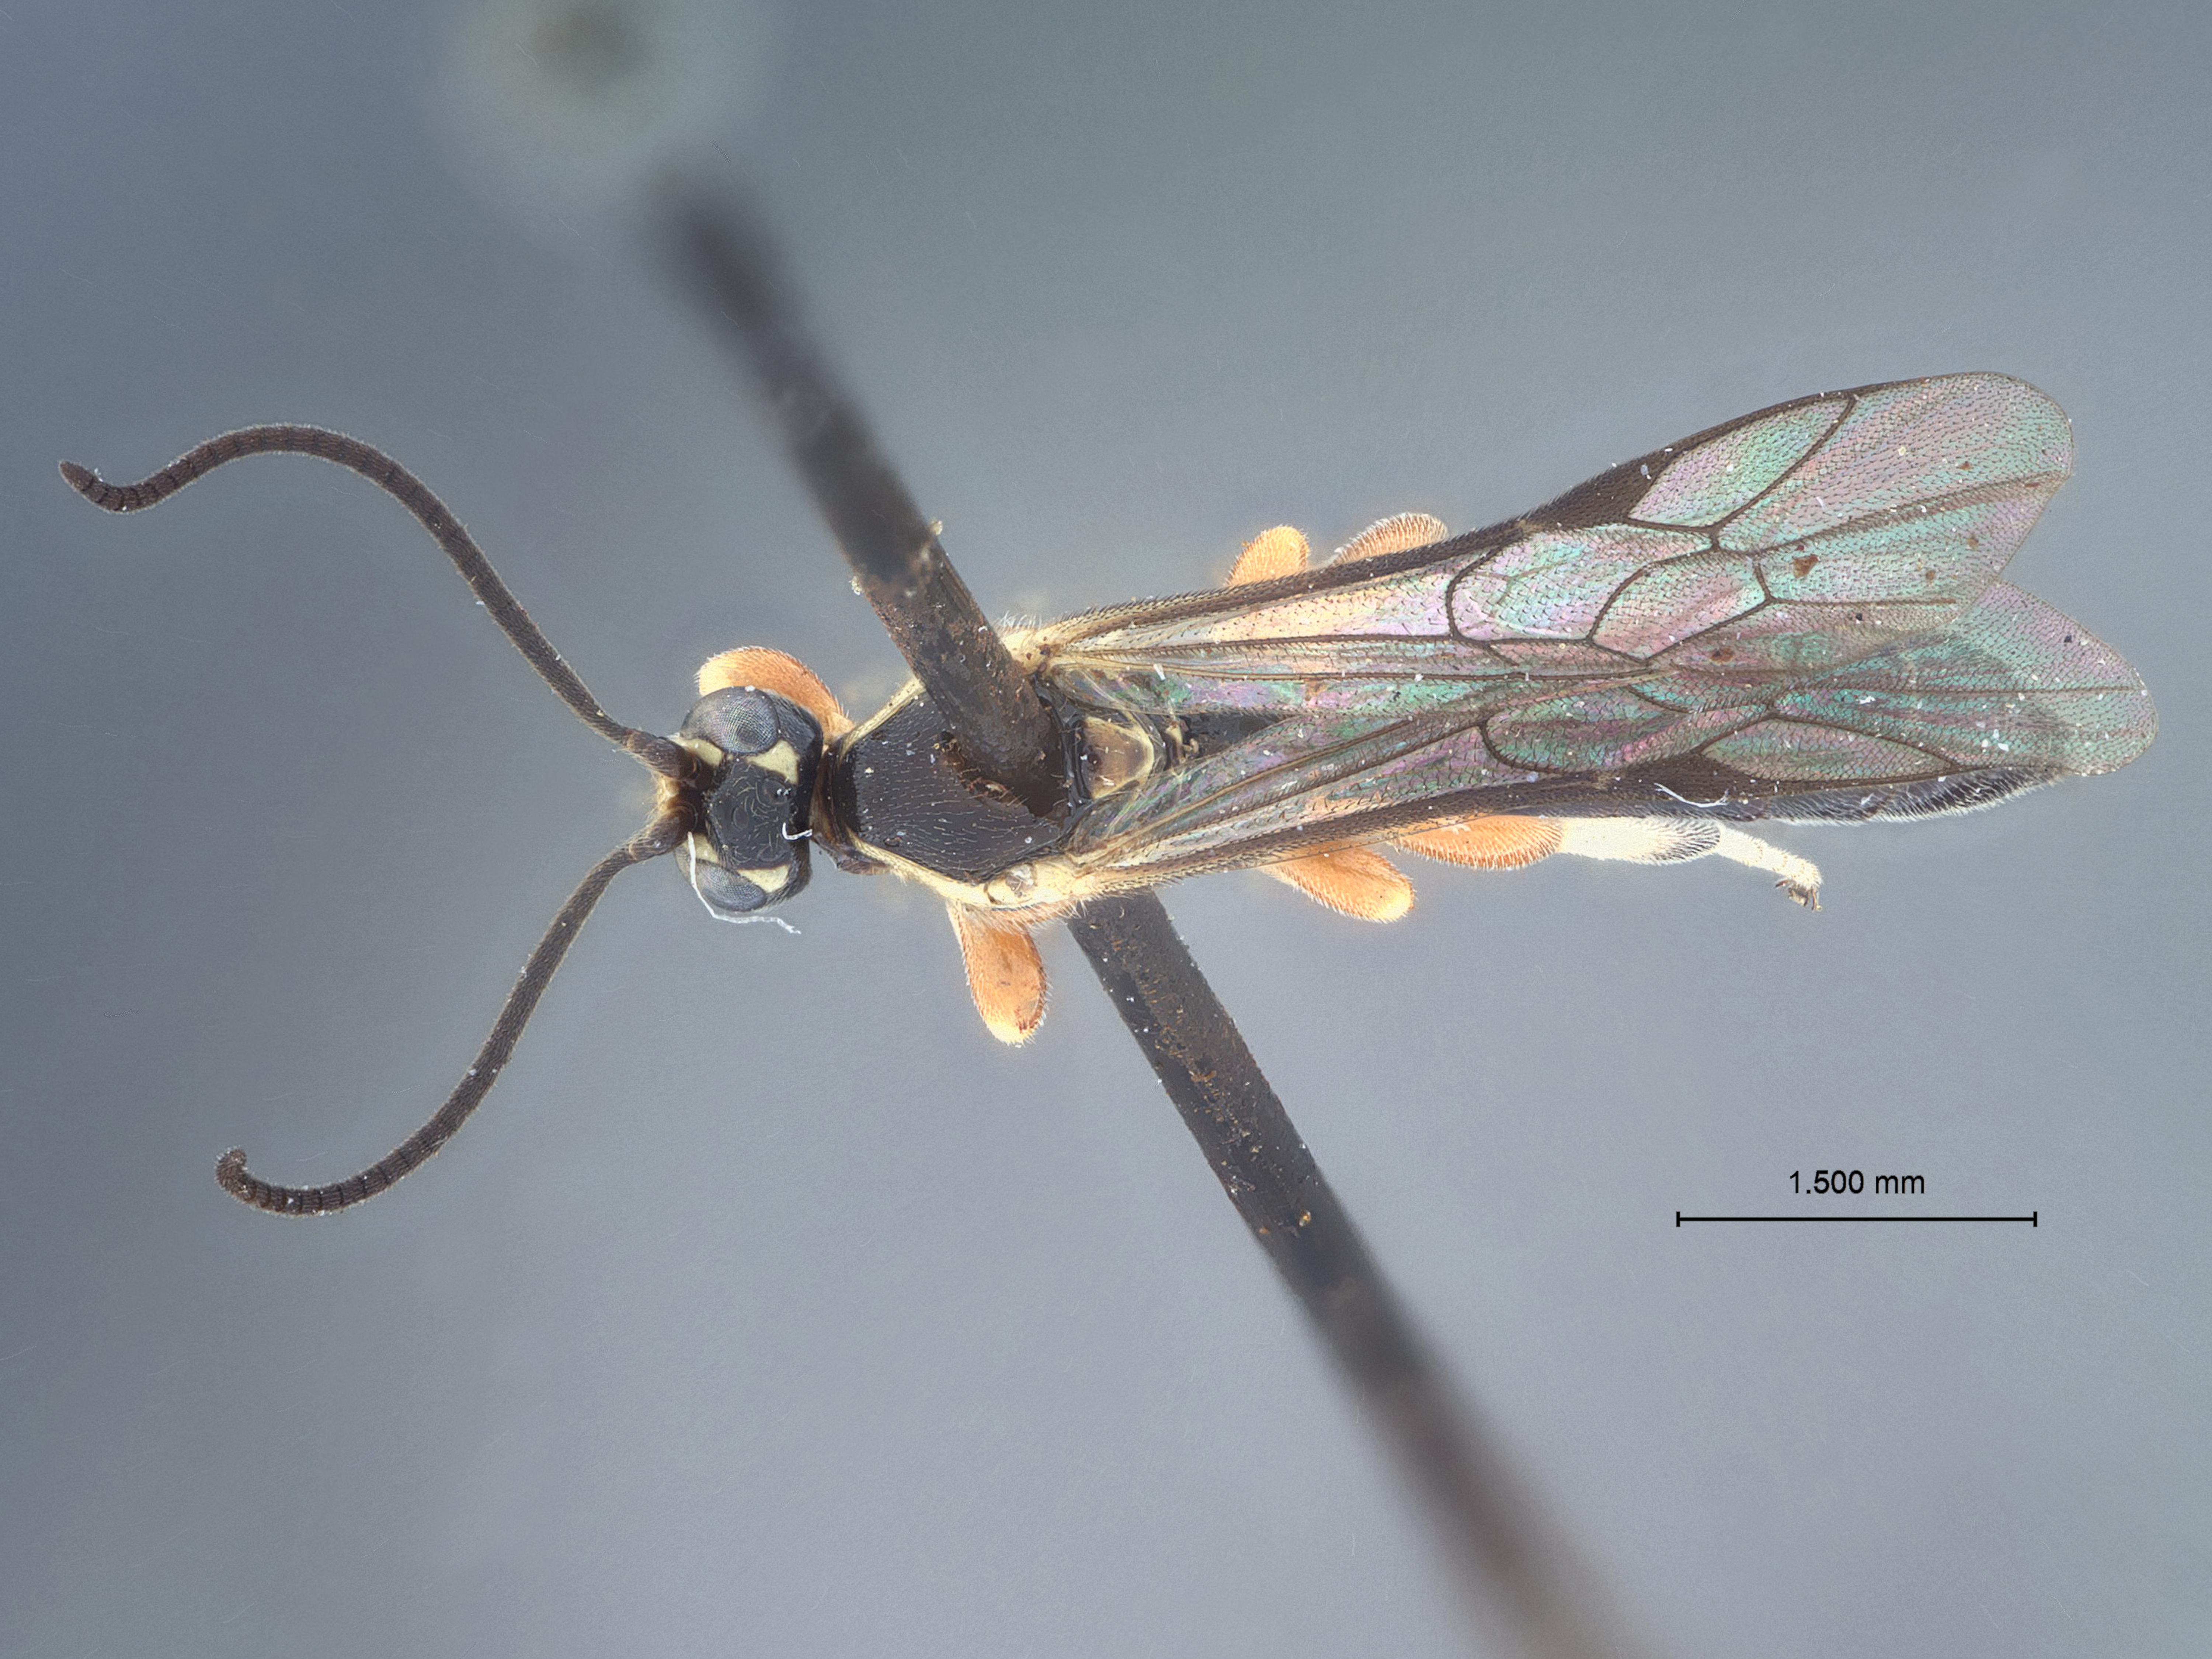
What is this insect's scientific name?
Exochus denotatus
